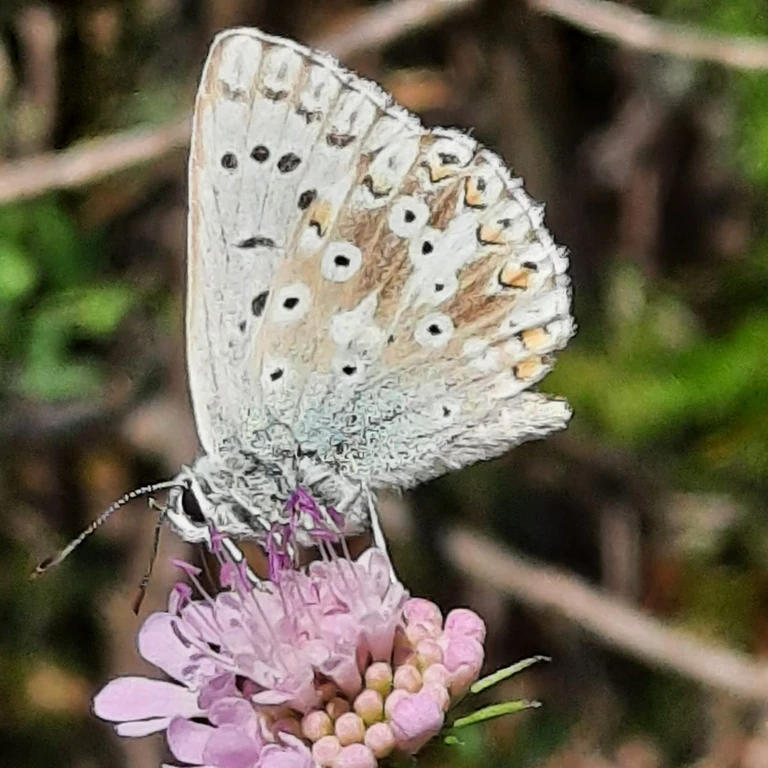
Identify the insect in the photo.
Lysandra coridon
